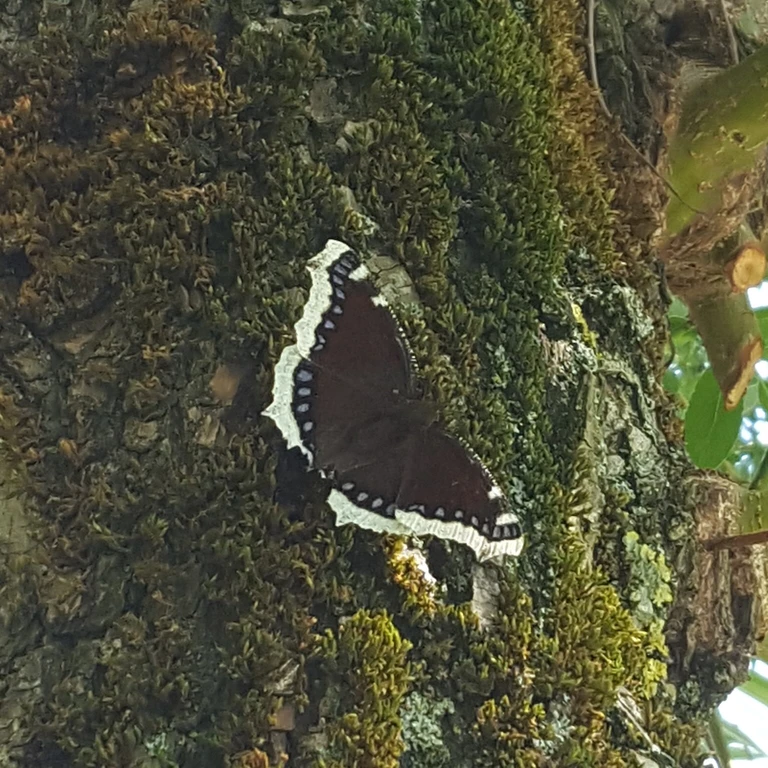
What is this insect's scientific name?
Nymphalis antiopa
